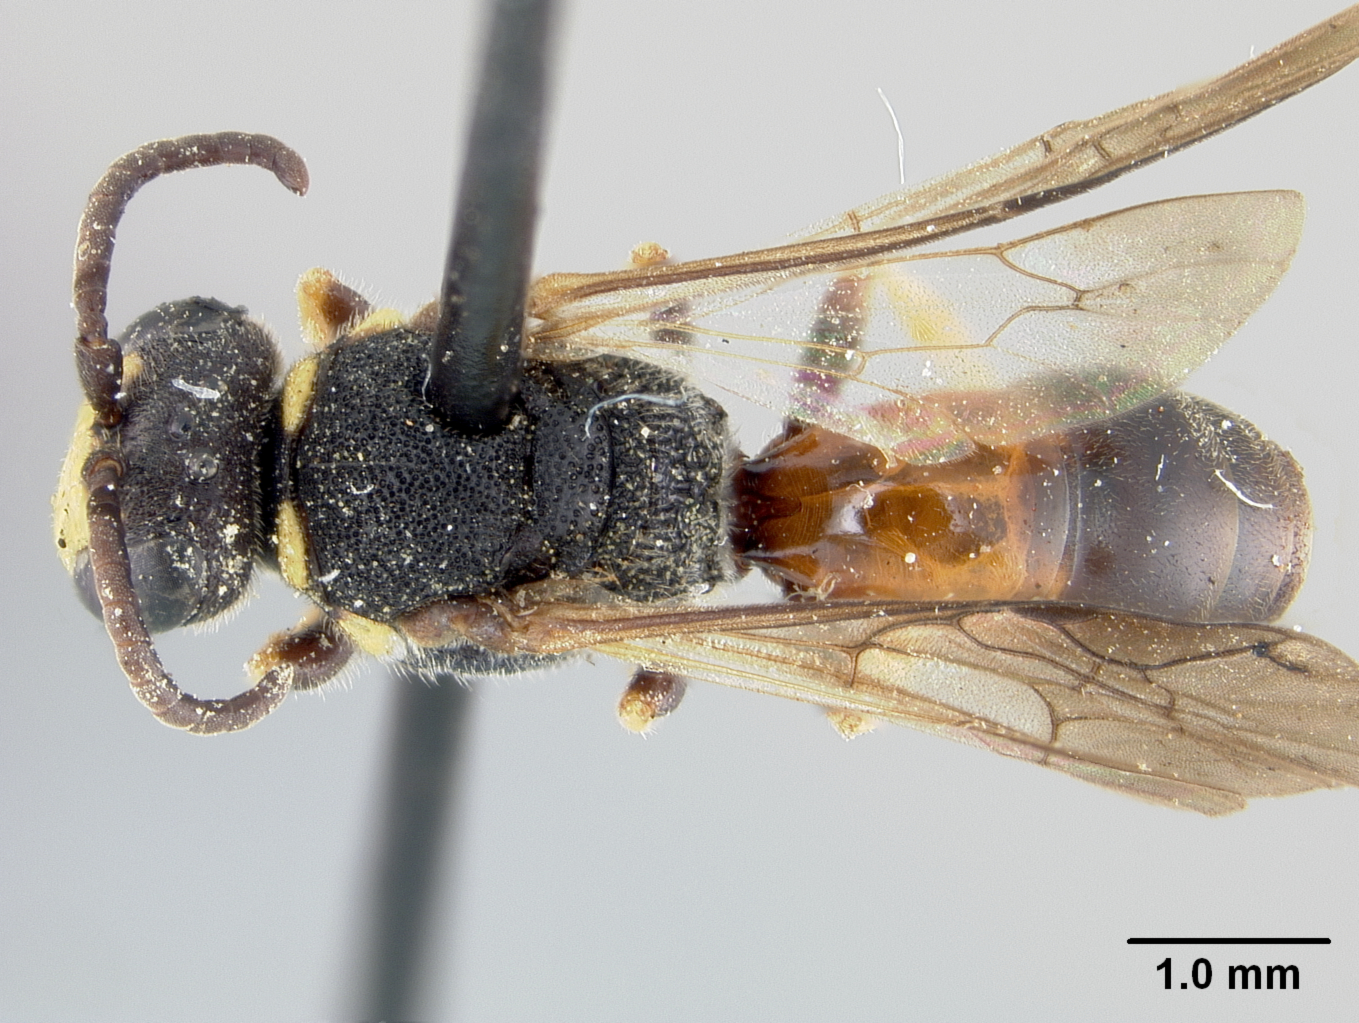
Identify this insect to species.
Hylaeus ornatus
